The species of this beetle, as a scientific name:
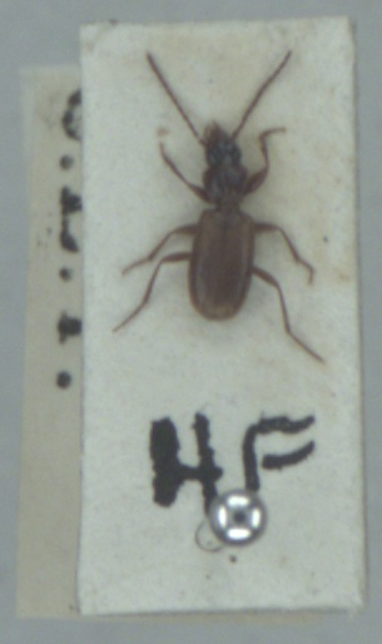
Trechoblemus micros
